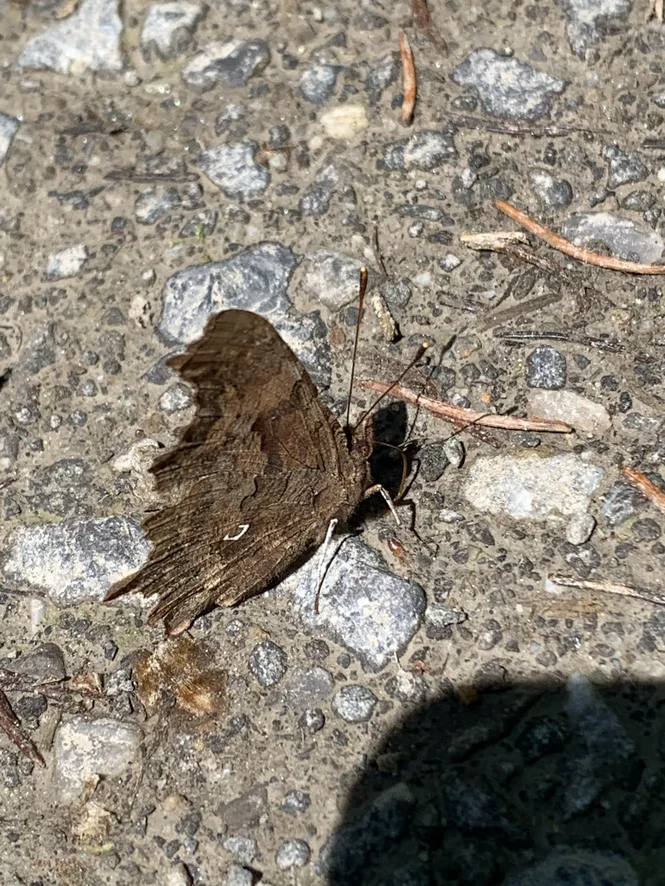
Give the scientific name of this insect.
Polygonia c-album
